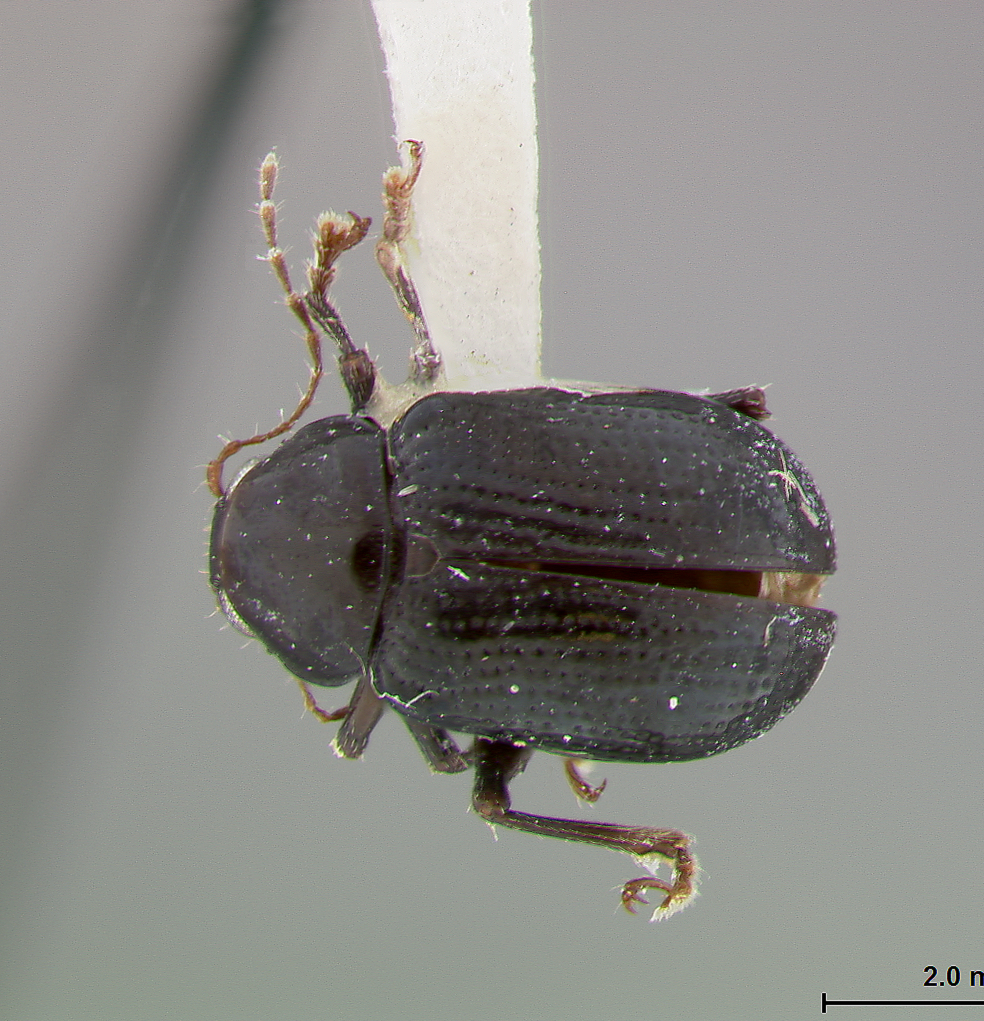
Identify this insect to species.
Metachroma schwarzi
